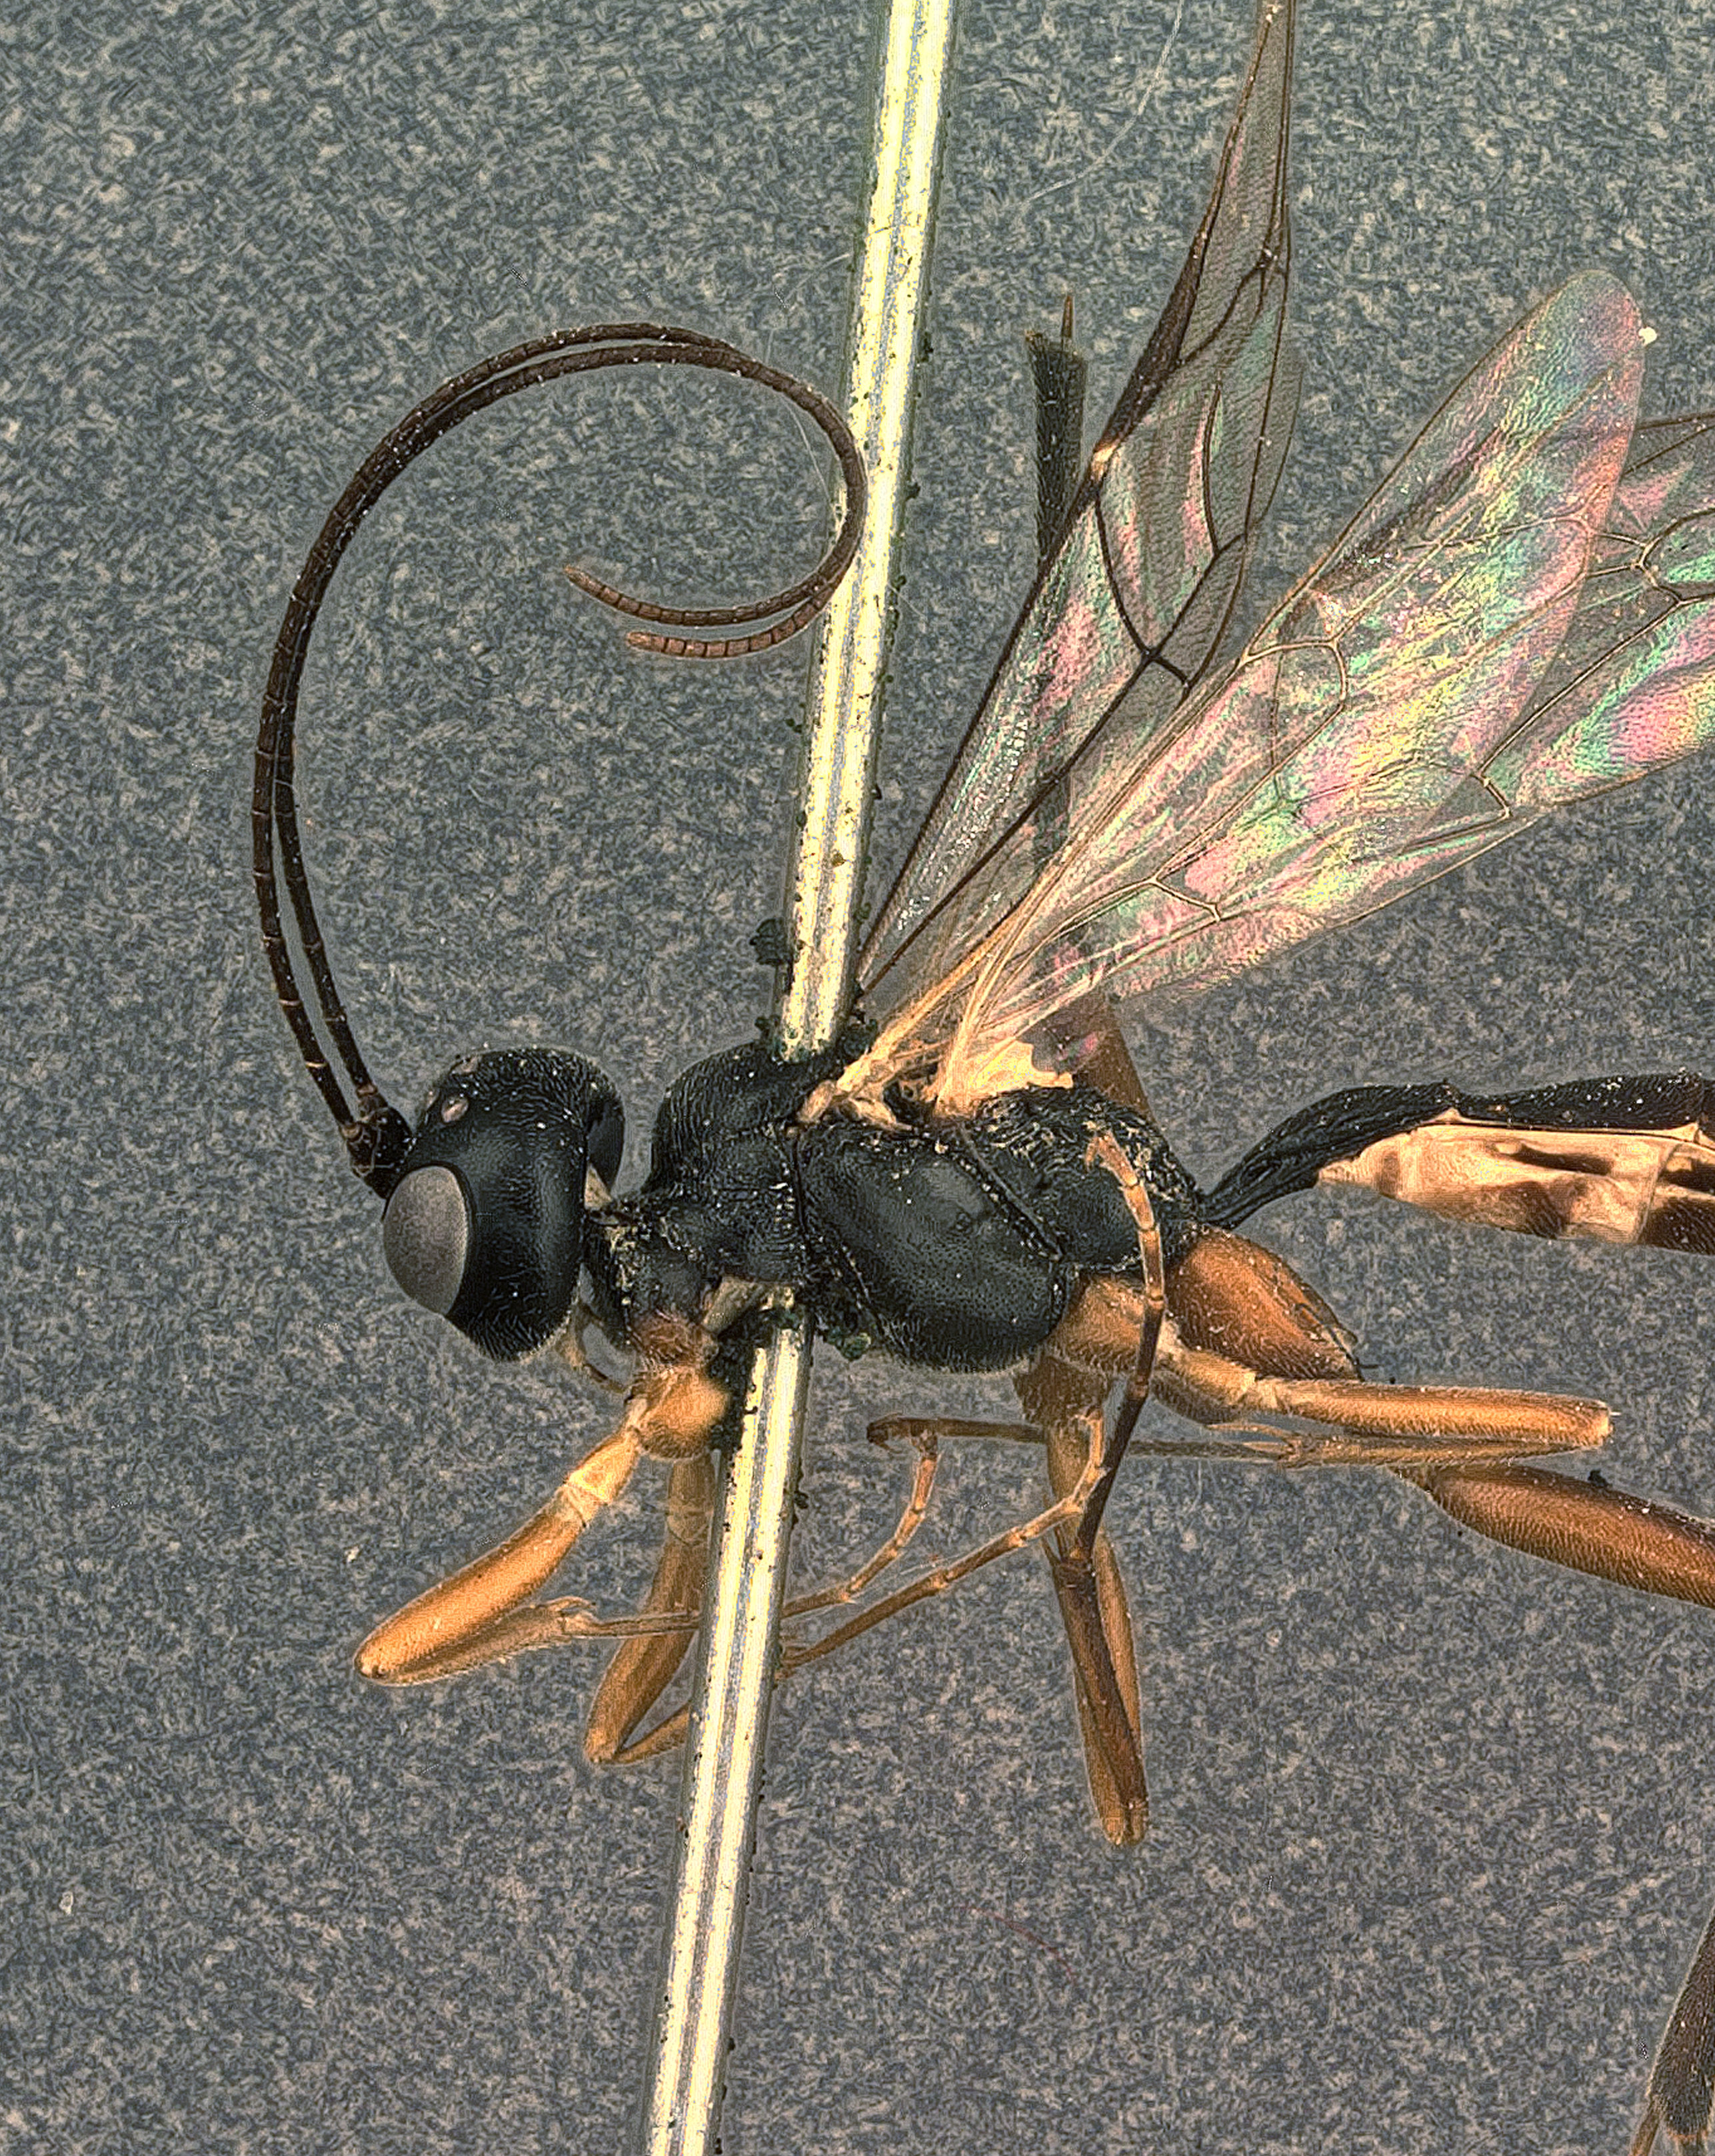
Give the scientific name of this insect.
Cubocephalus alaskensis
